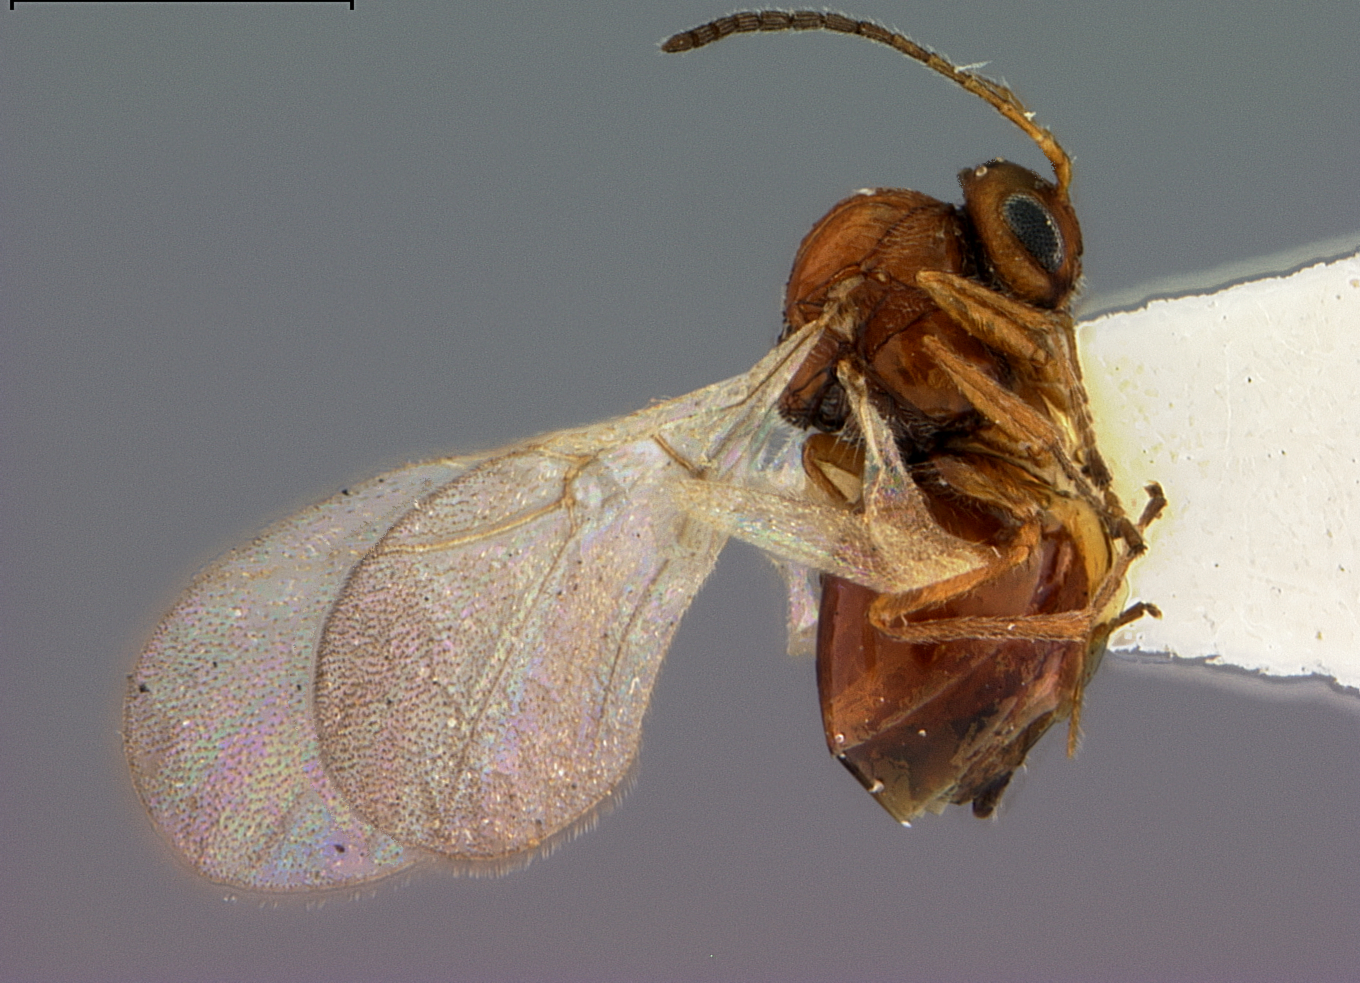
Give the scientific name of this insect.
Andricus crenatus
